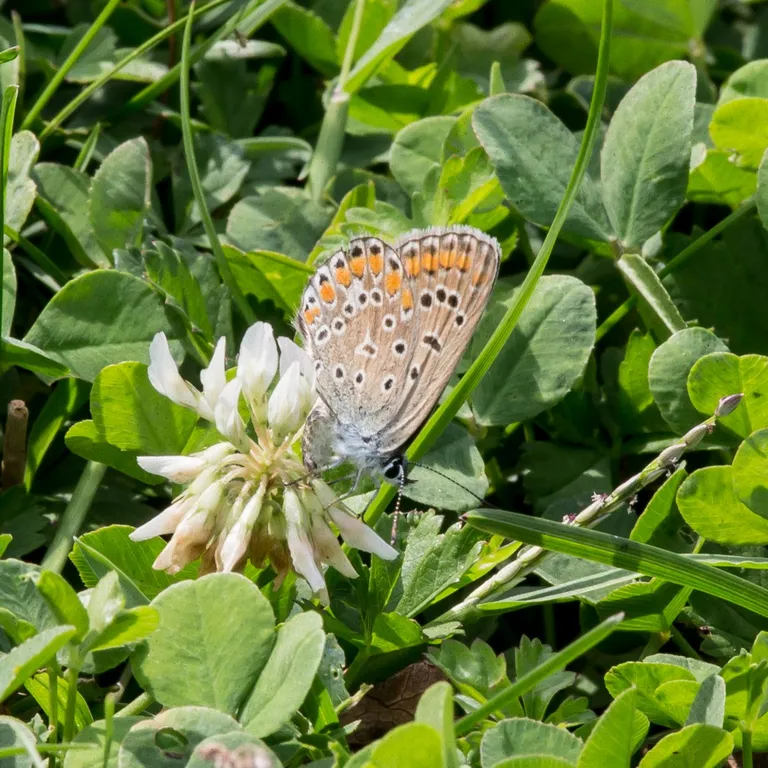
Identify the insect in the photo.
Polyommatus icarus
